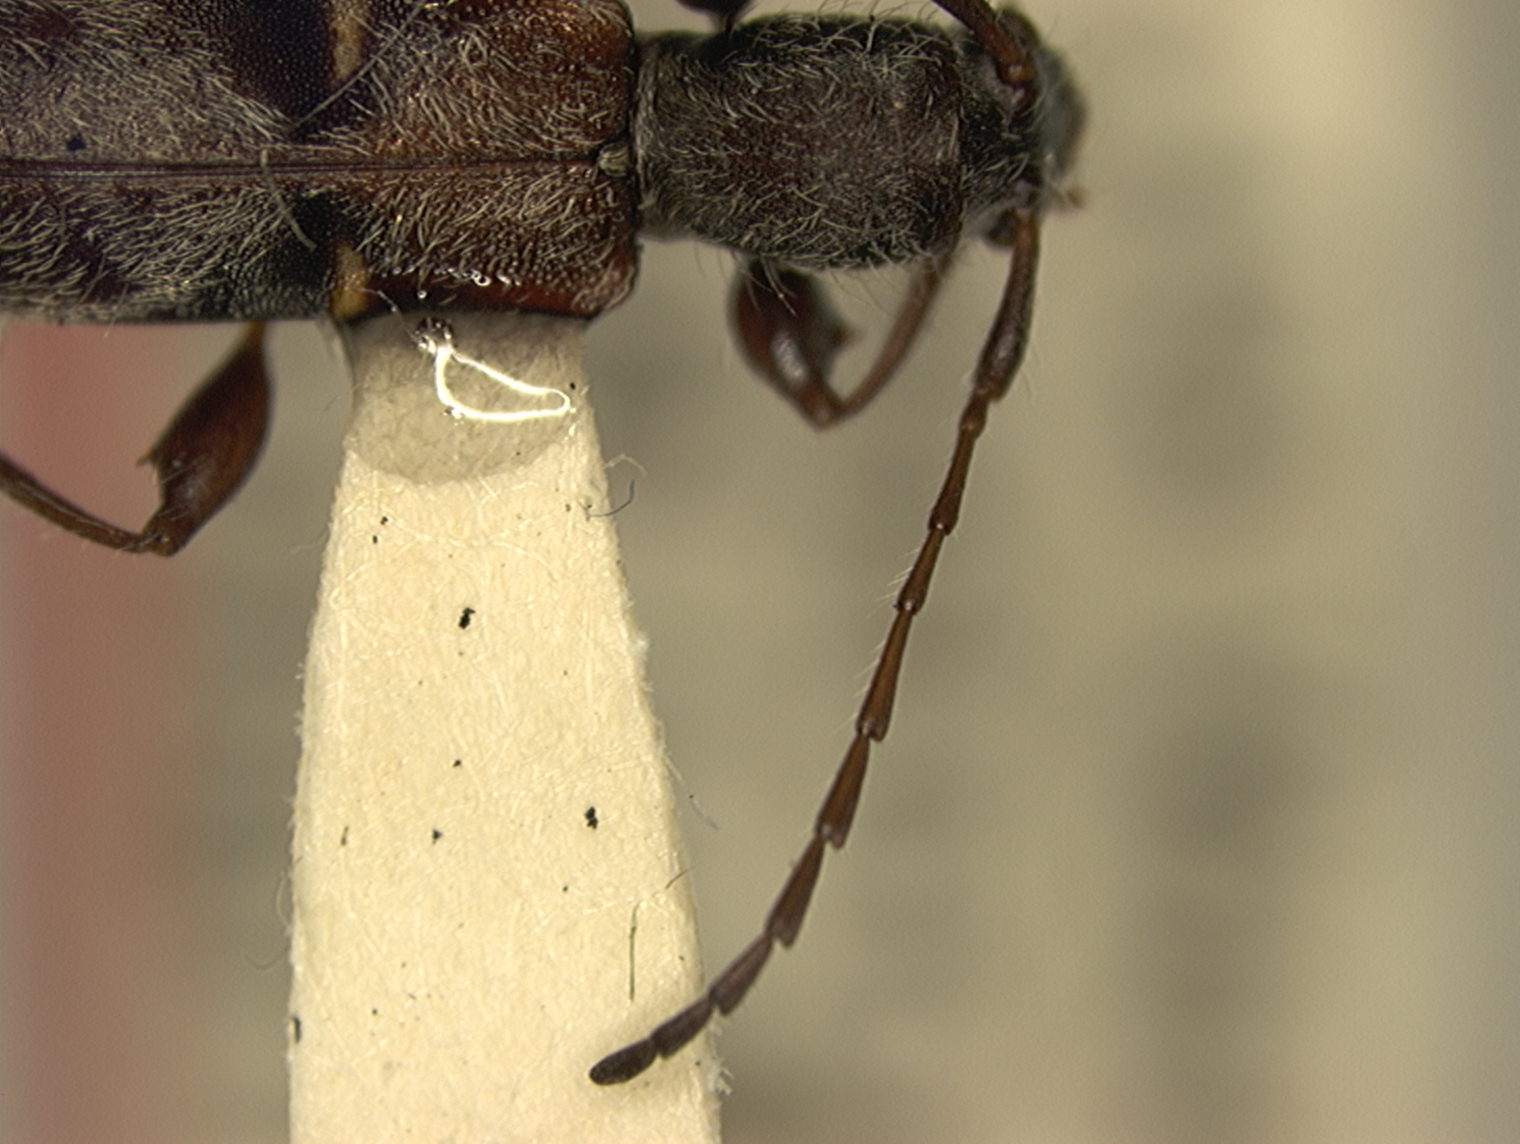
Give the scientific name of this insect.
Plectromerus dominicanus (also Curiosa dominicana)
